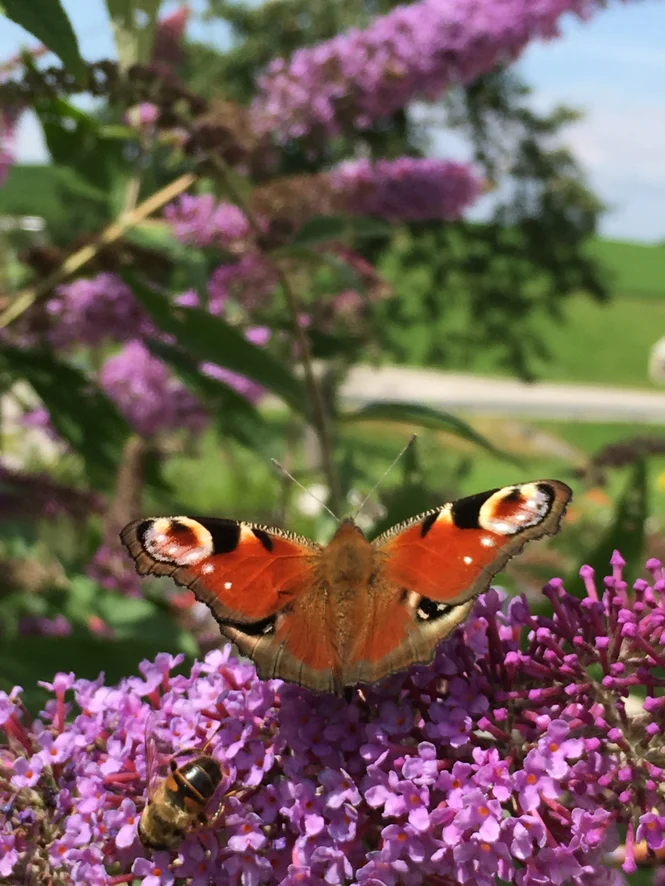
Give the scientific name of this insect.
Aglais io
